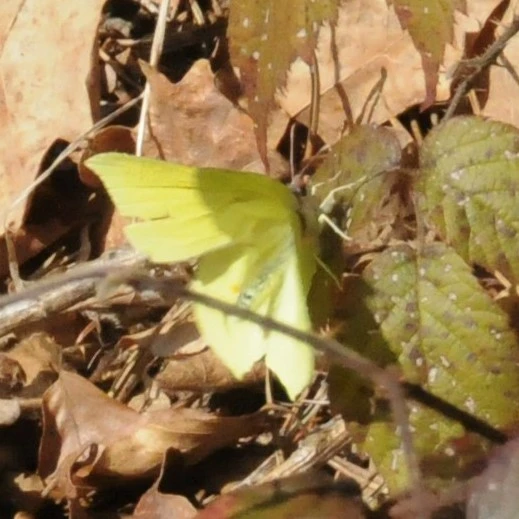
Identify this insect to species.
Gonepteryx rhamni
